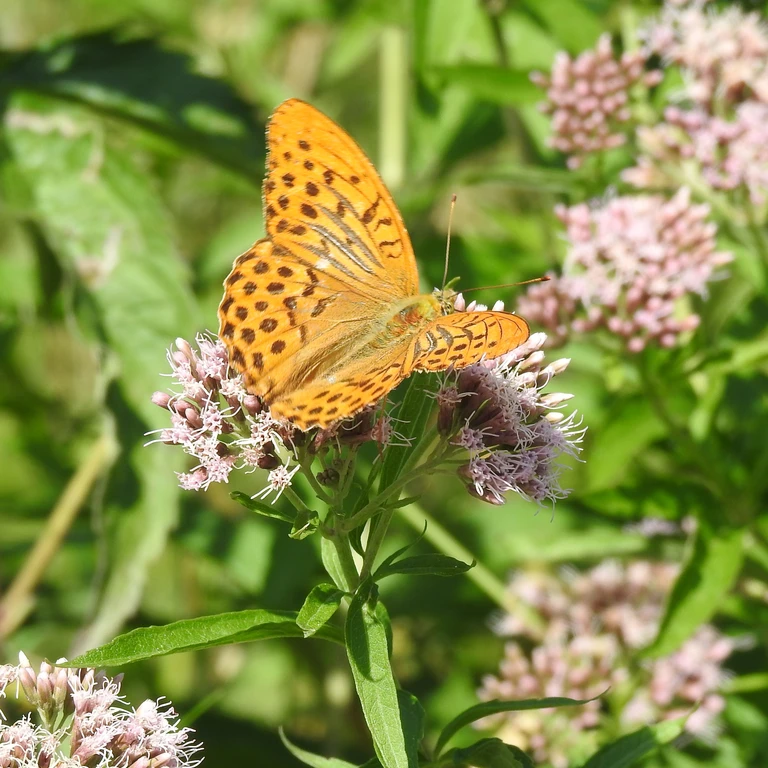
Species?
Argynnis paphia
